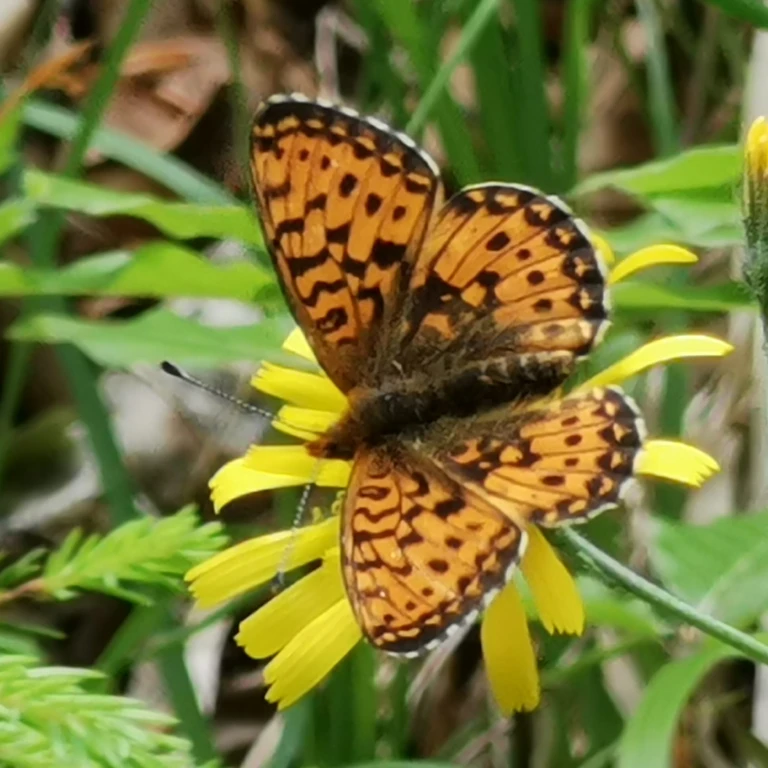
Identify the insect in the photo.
Boloria euphrosyne (also Clossiana euphrosyne)
